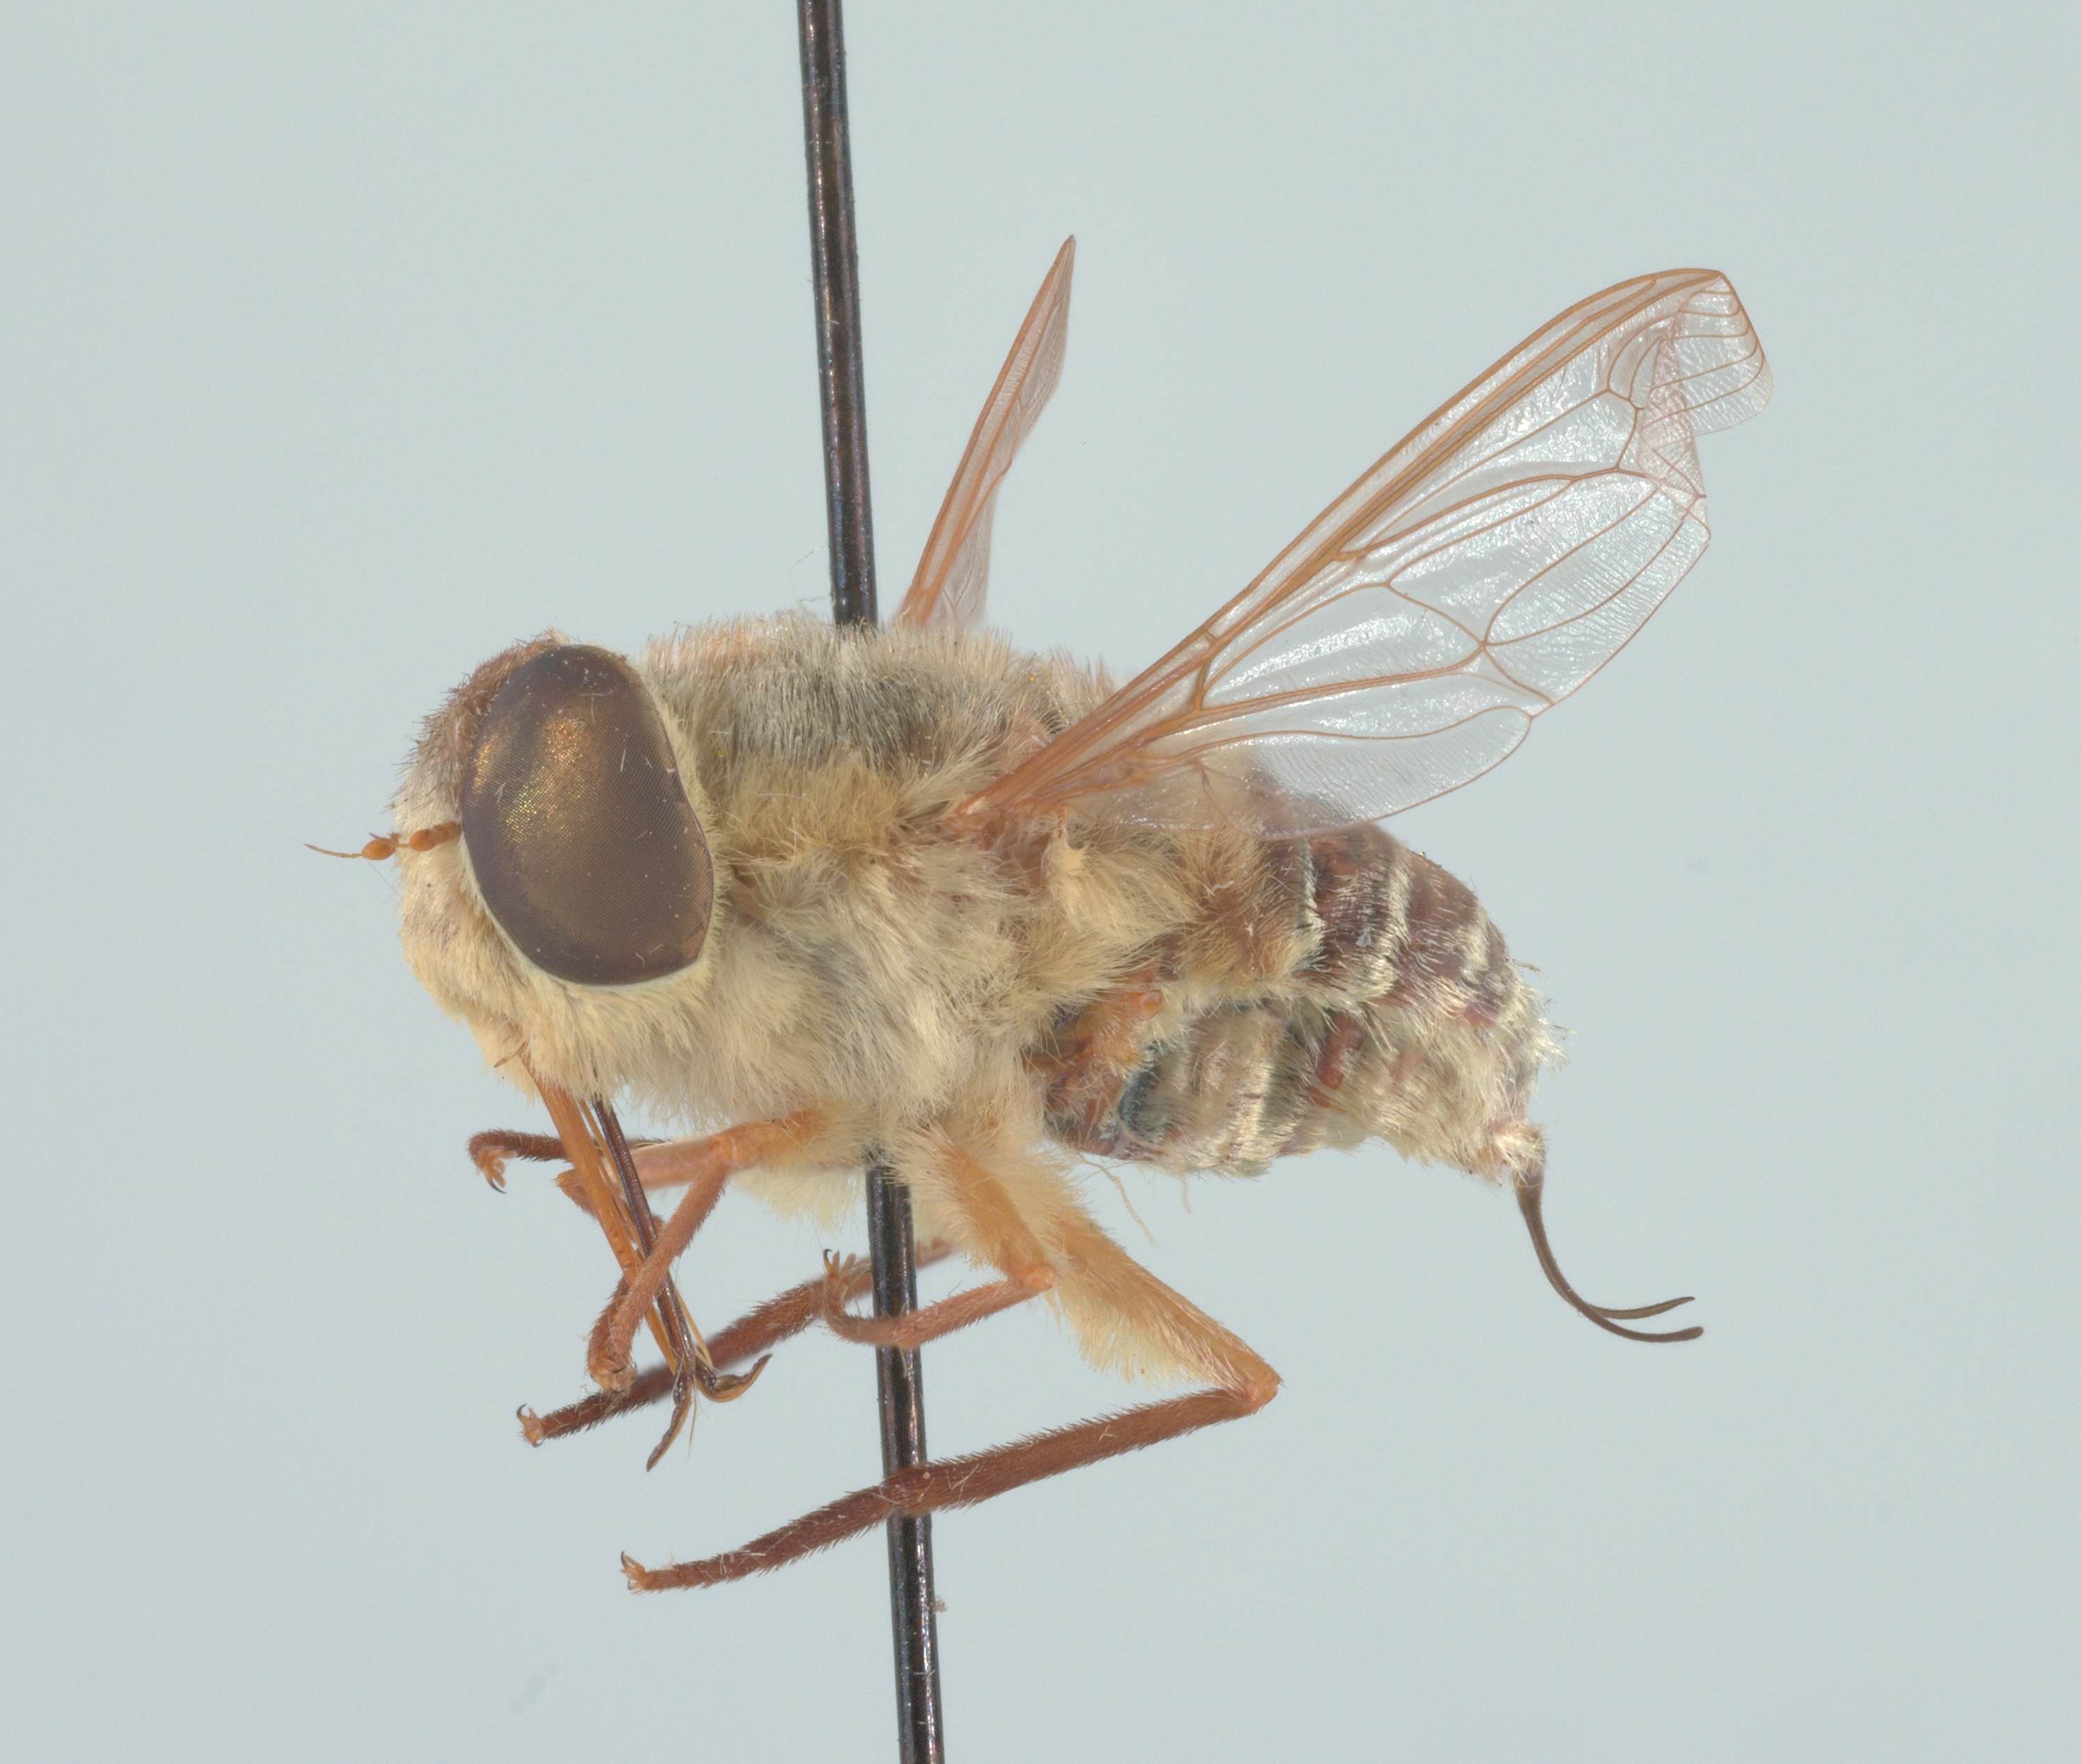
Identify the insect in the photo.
Neorhynchocephalus volaticus
